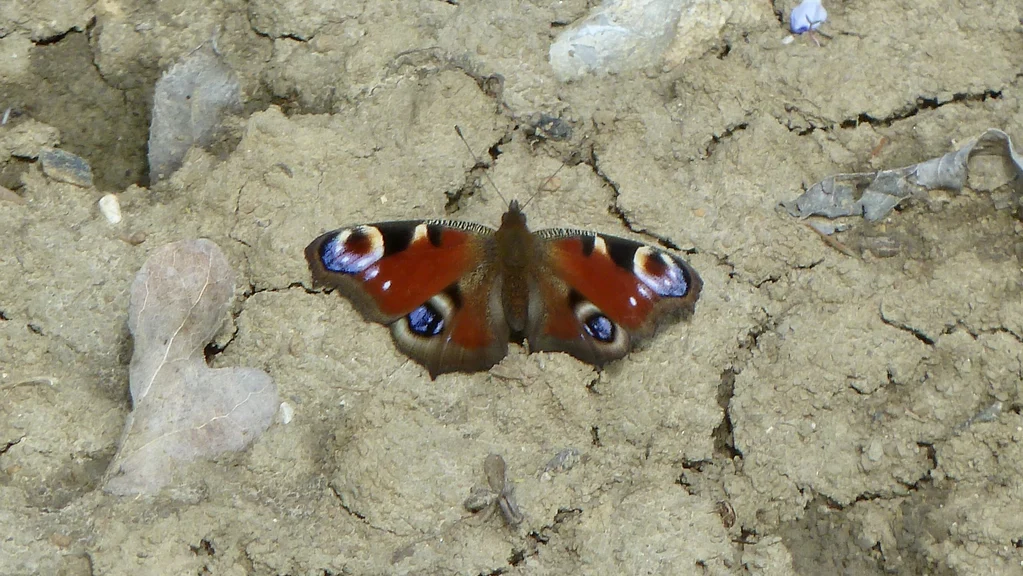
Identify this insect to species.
Aglais io
